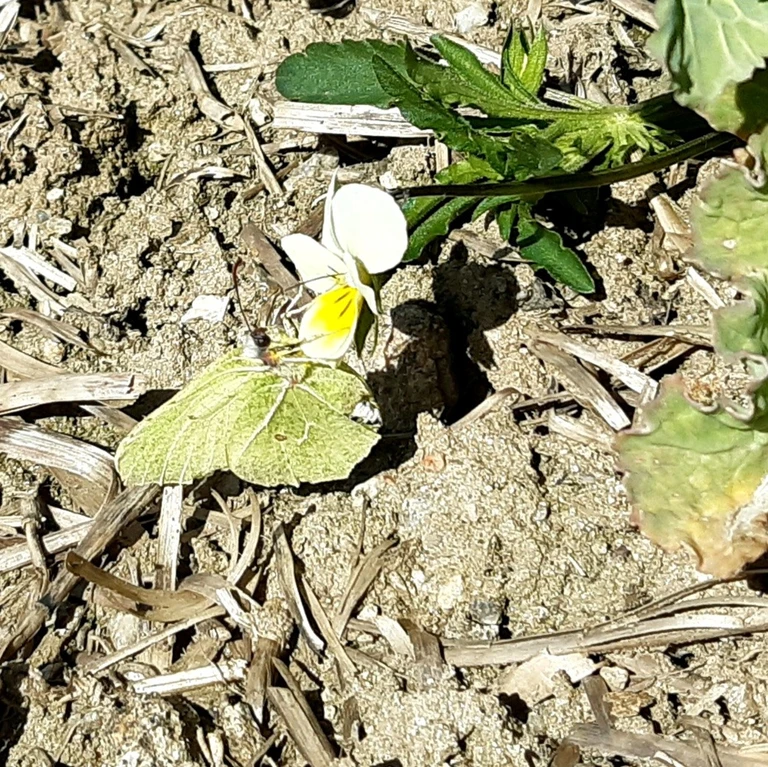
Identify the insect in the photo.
Gonepteryx rhamni
